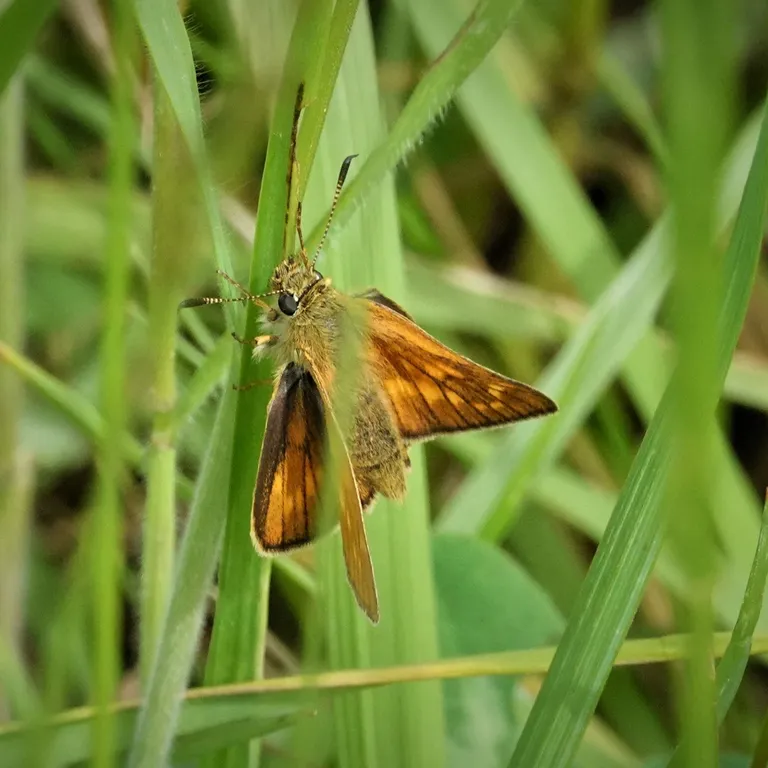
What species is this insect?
Ochlodes sylvanus (also Ochlodes venata)
